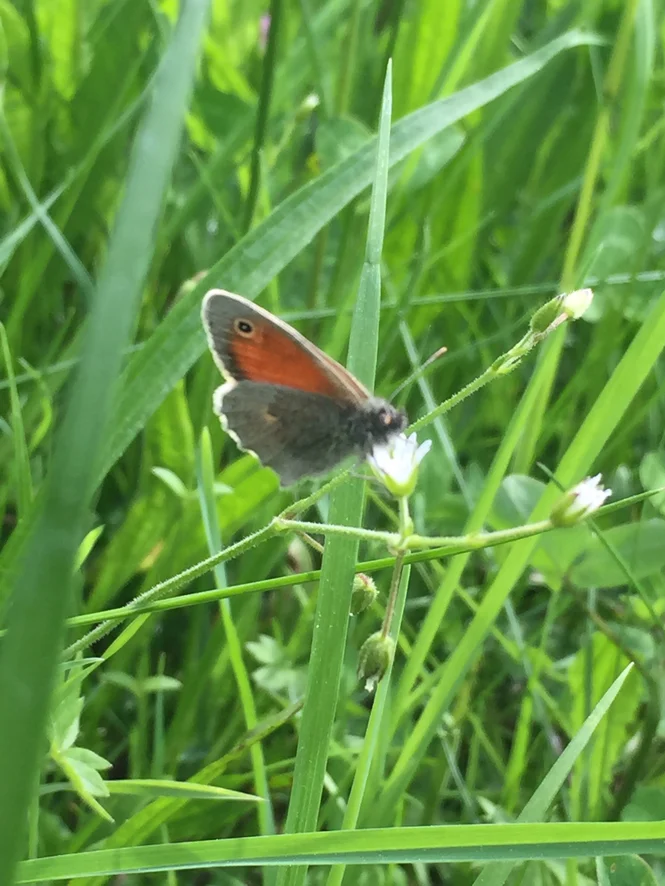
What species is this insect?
Coenonympha pamphilus
